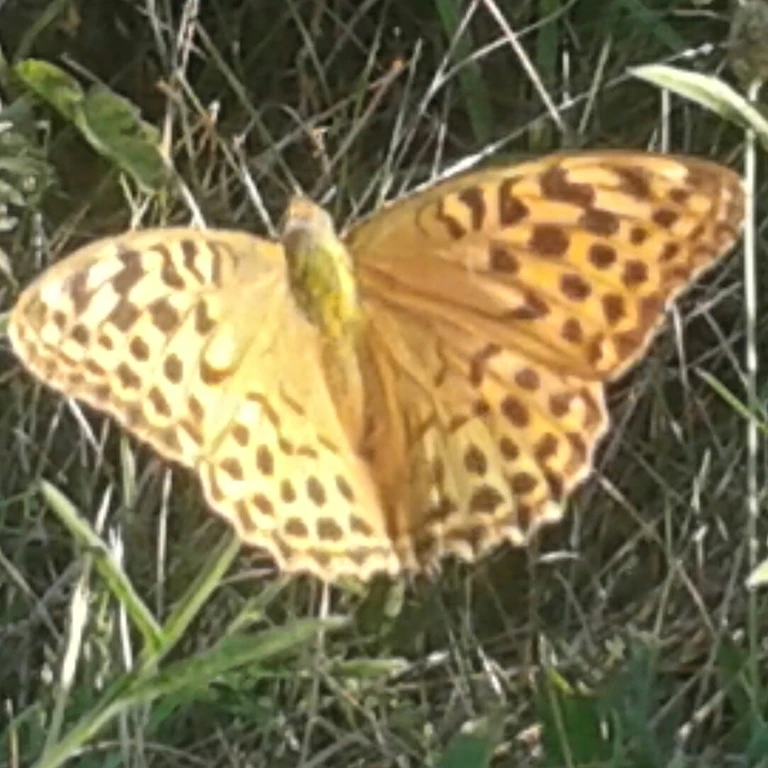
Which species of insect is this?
Argynnis paphia
